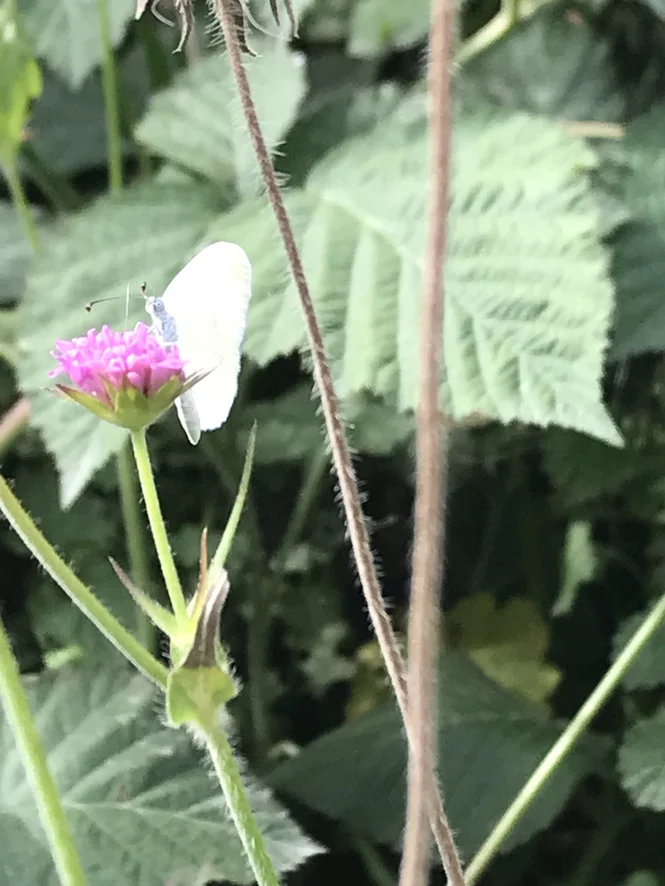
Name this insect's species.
Leptidea sinapis/juvernica
